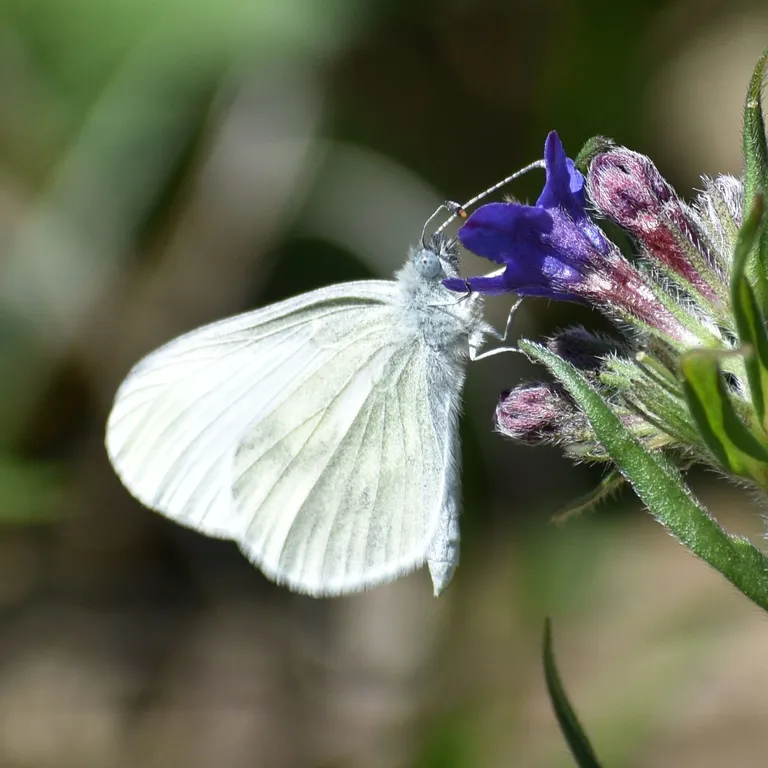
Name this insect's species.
Leptidea sinapis/juvernica
